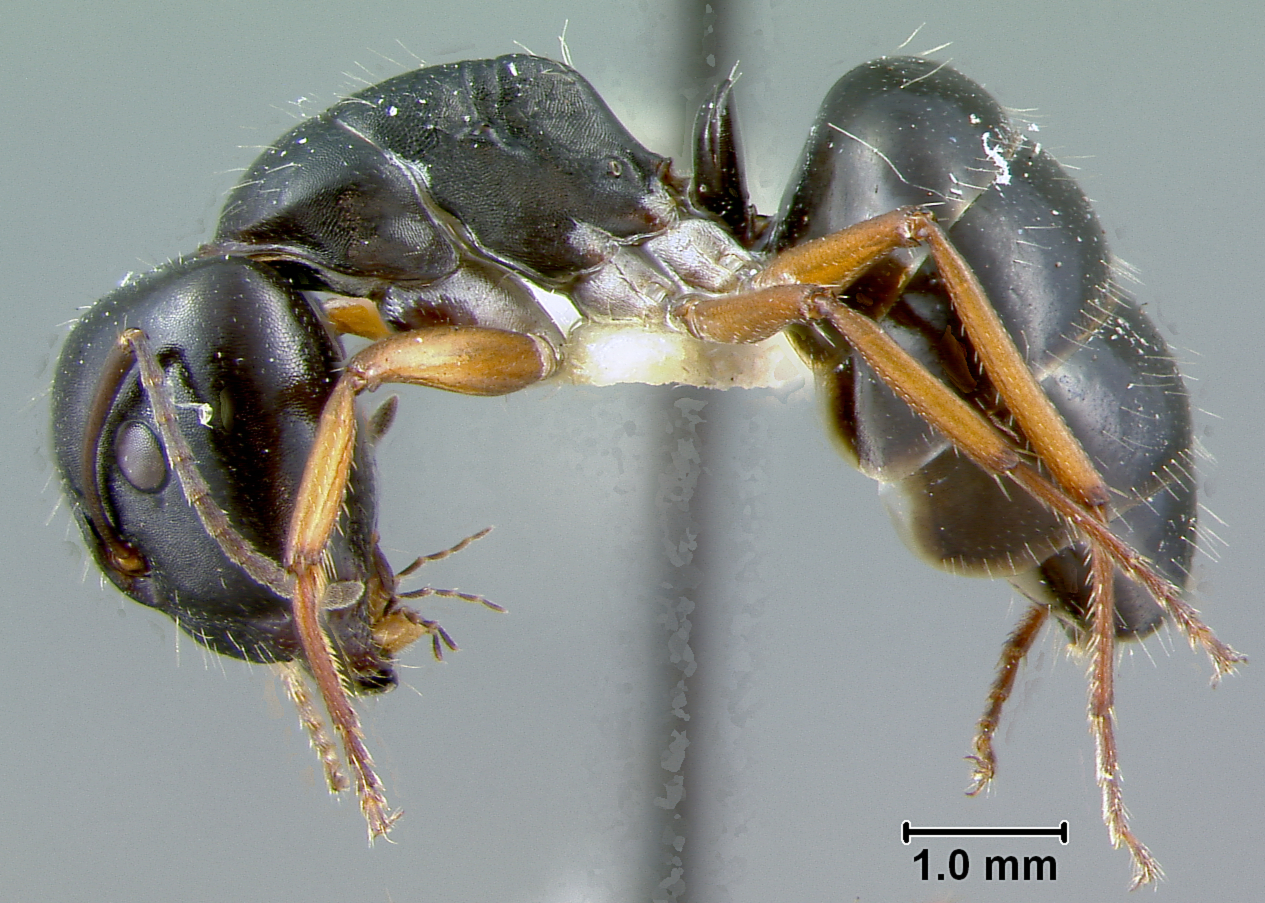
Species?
Camponotus darlingtoni
